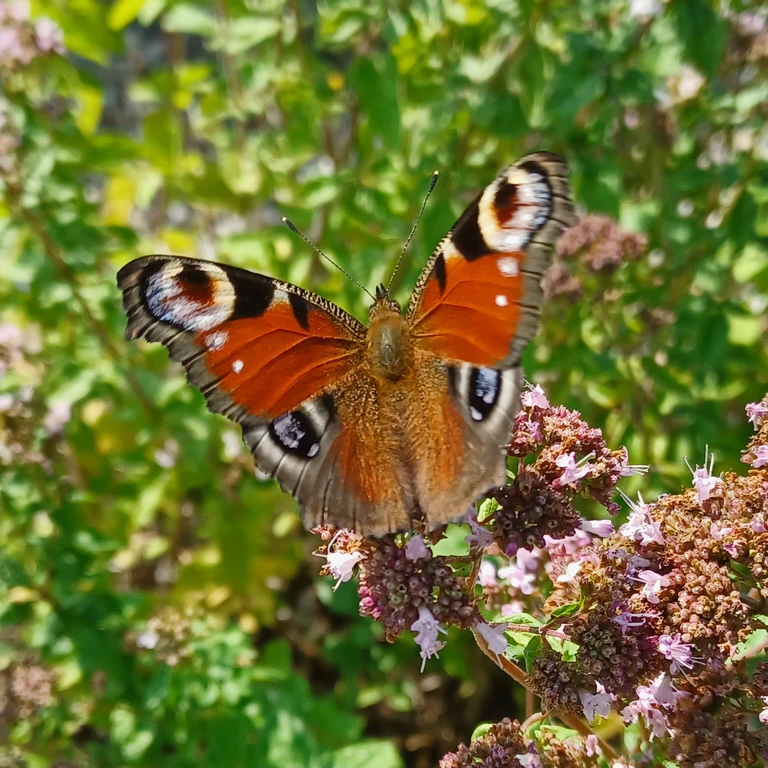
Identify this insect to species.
Aglais io
